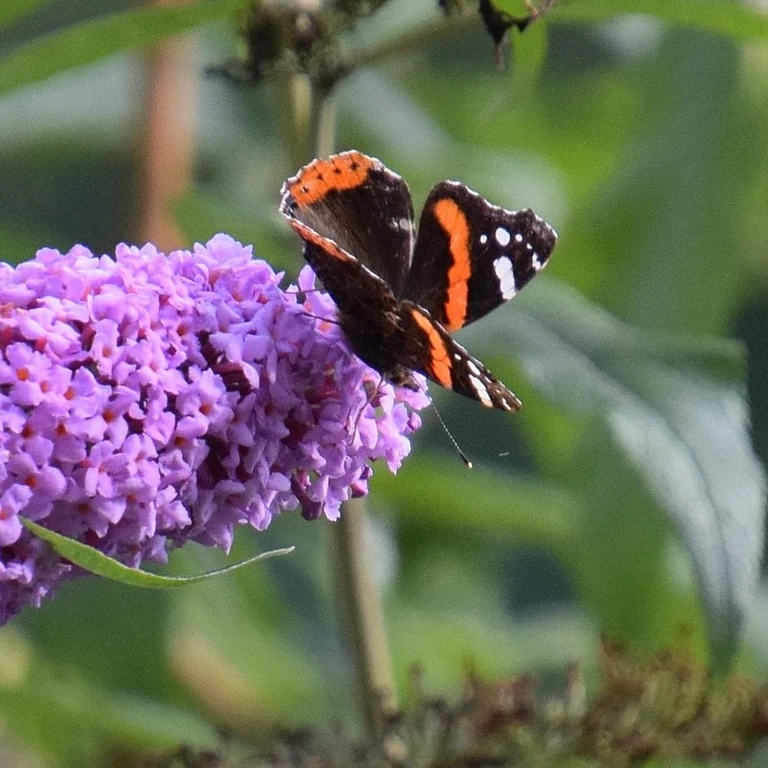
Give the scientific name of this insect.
Vanessa atalanta
